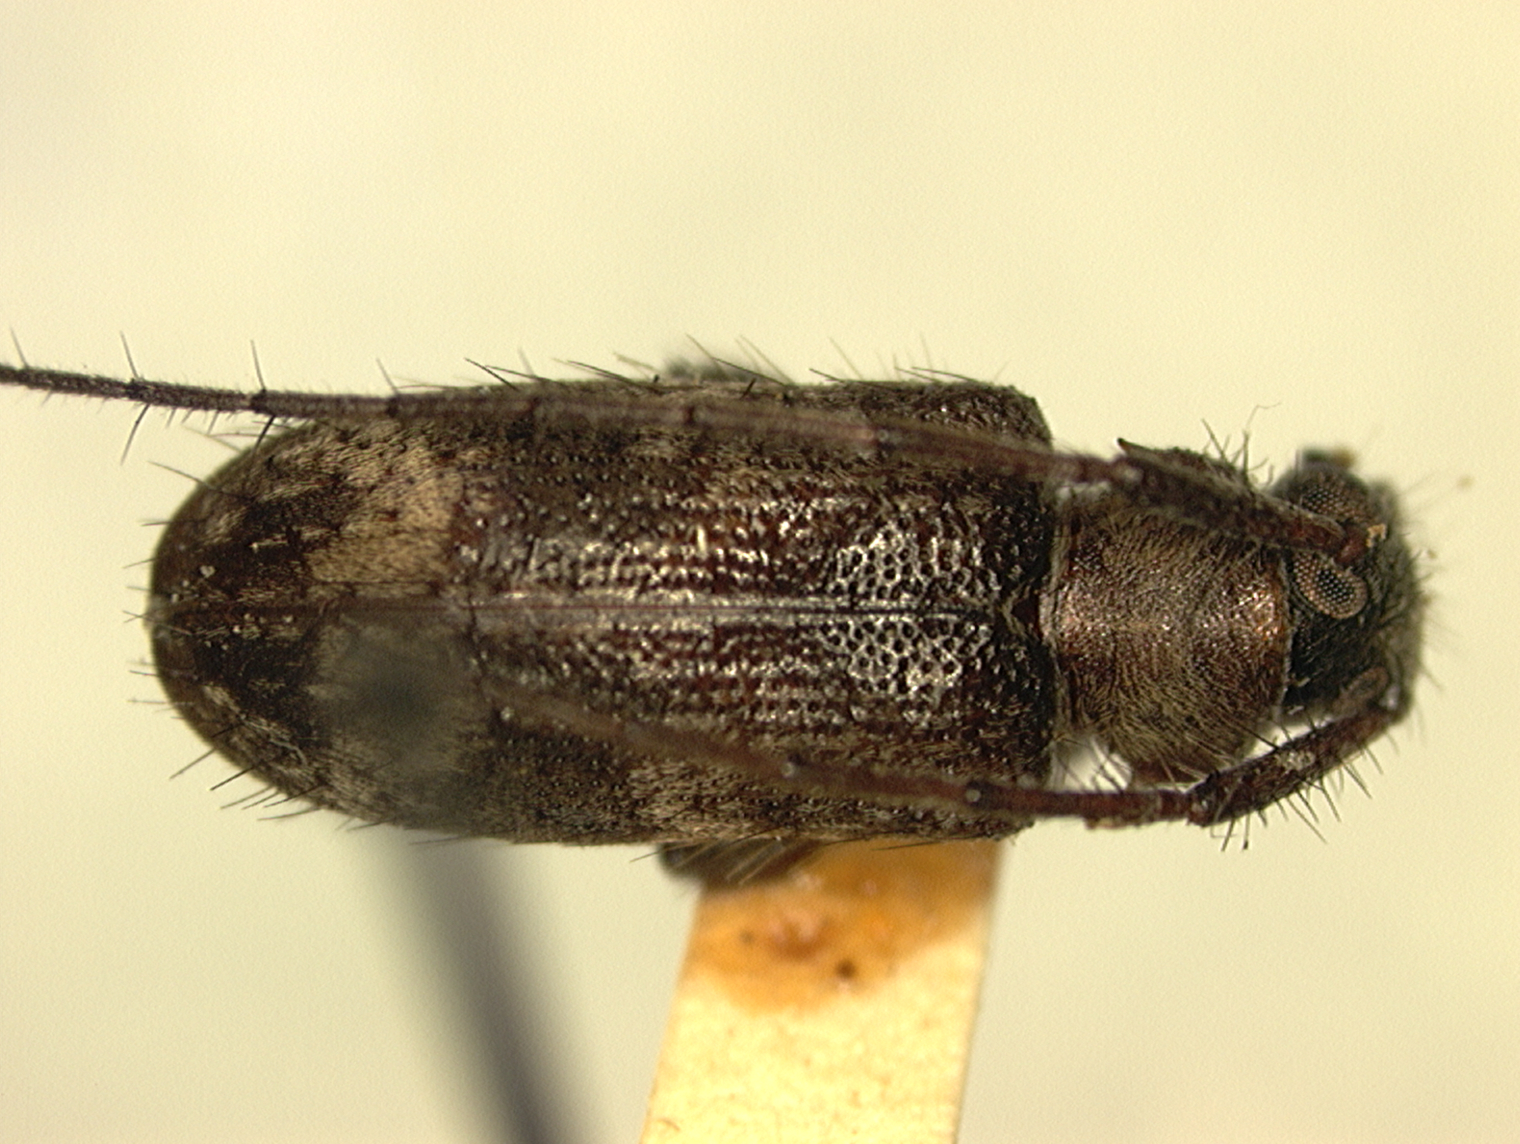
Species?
Exocentrus philippinus
